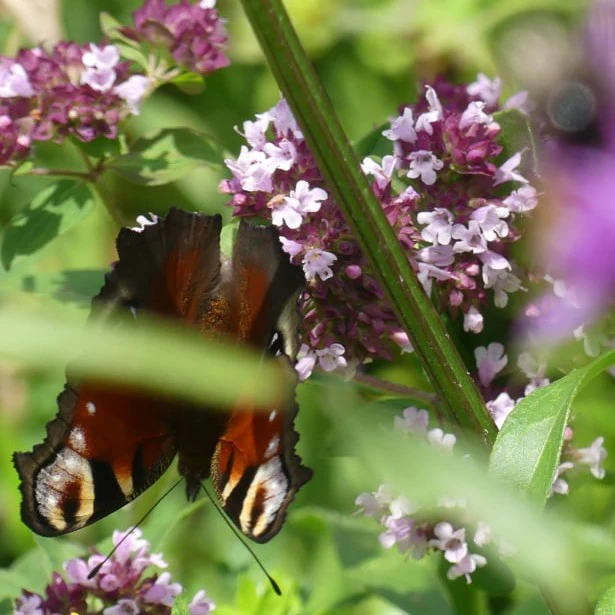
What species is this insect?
Aglais io
